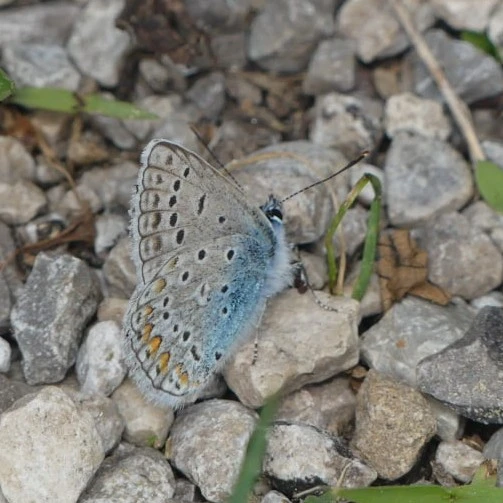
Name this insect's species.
Polyommatus icarus
